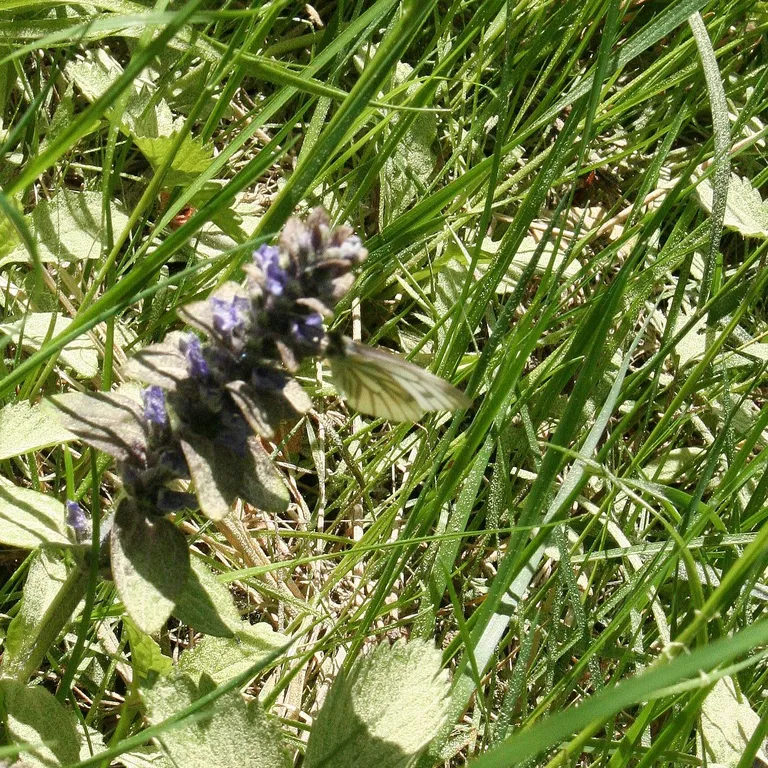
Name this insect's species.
Pieris napi
